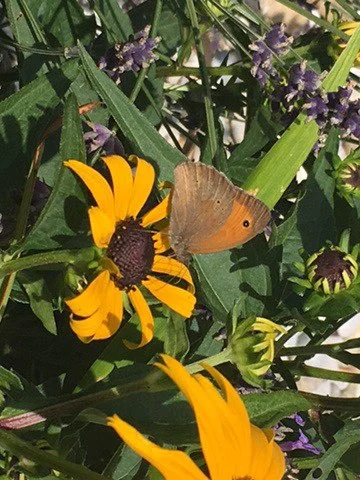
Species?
Maniola jurtina
